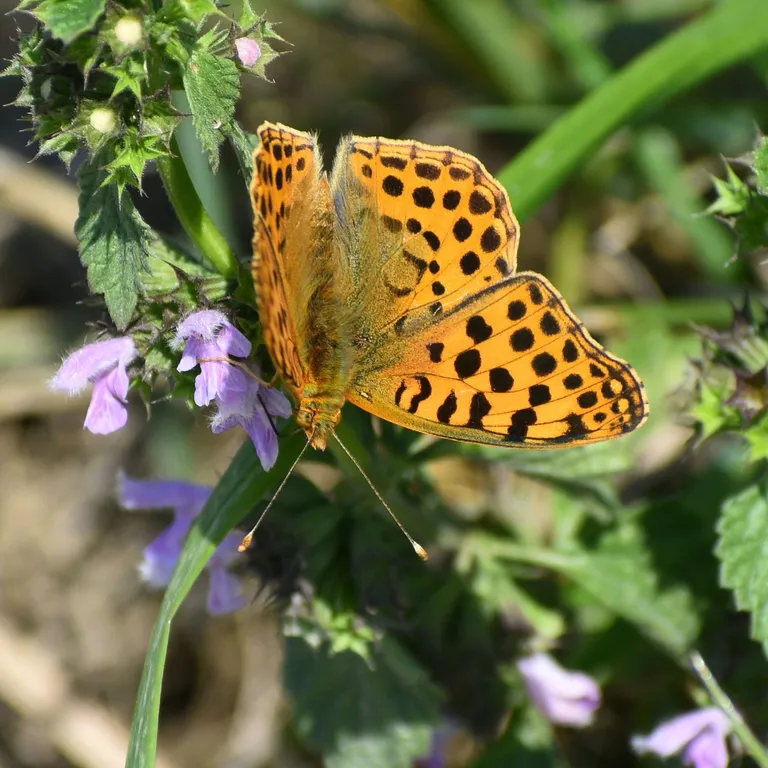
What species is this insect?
Issoria lathonia
